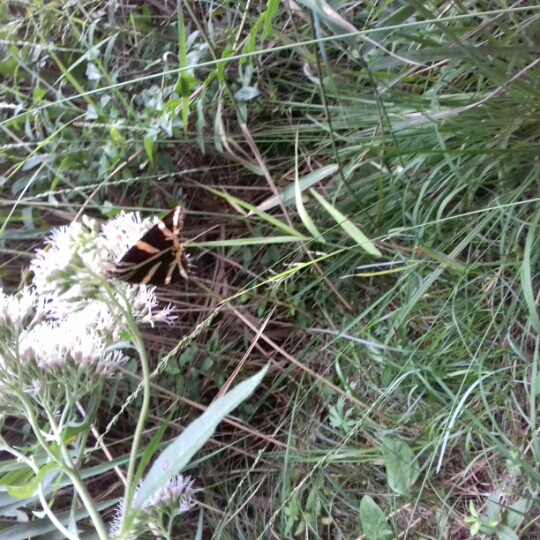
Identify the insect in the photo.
Euplagia quadripunctaria
